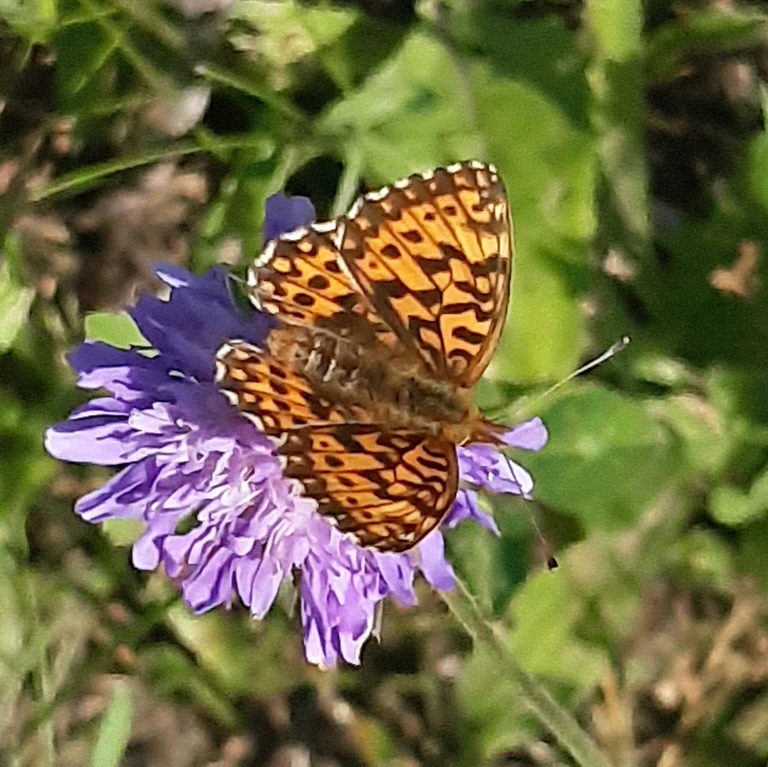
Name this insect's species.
Boloria dia
